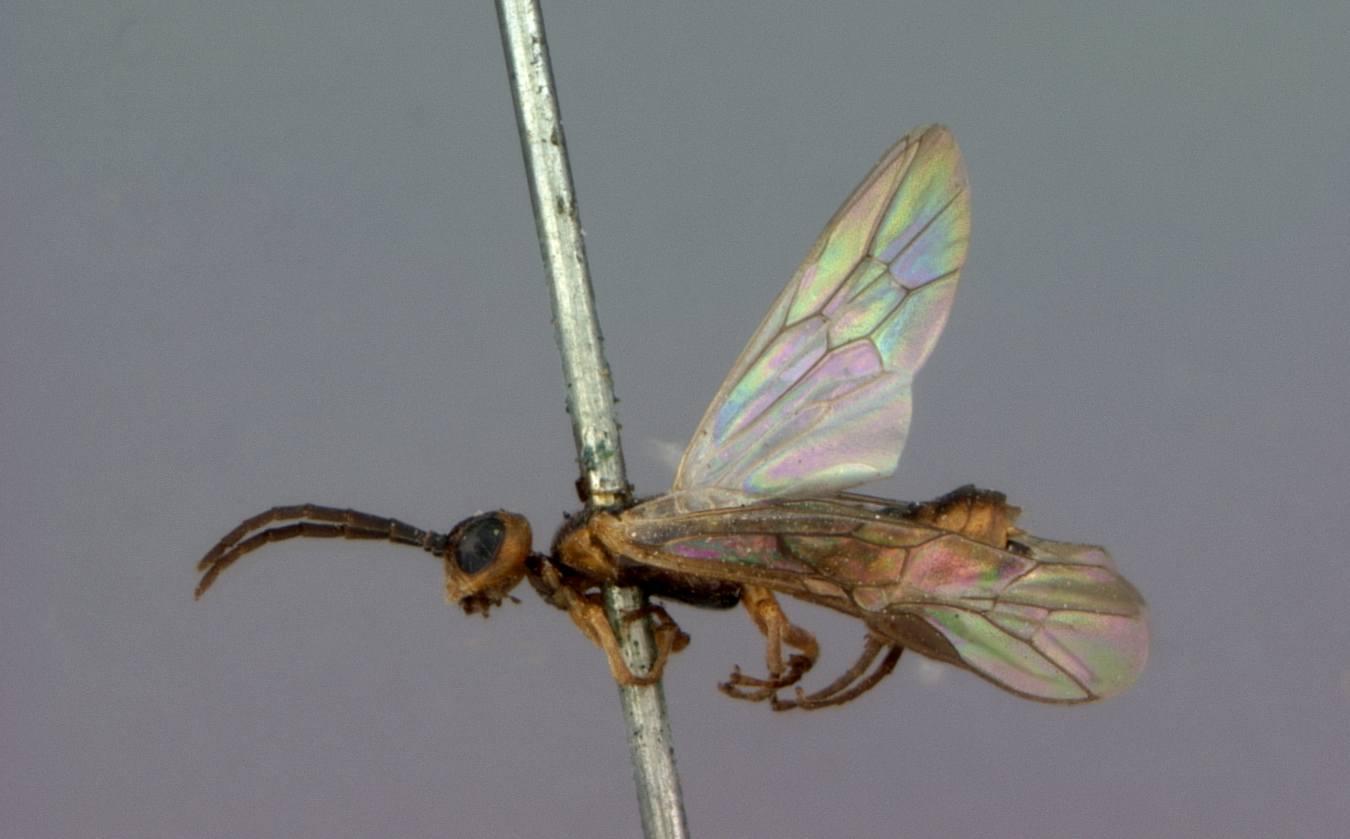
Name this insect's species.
Pontania gracilis
